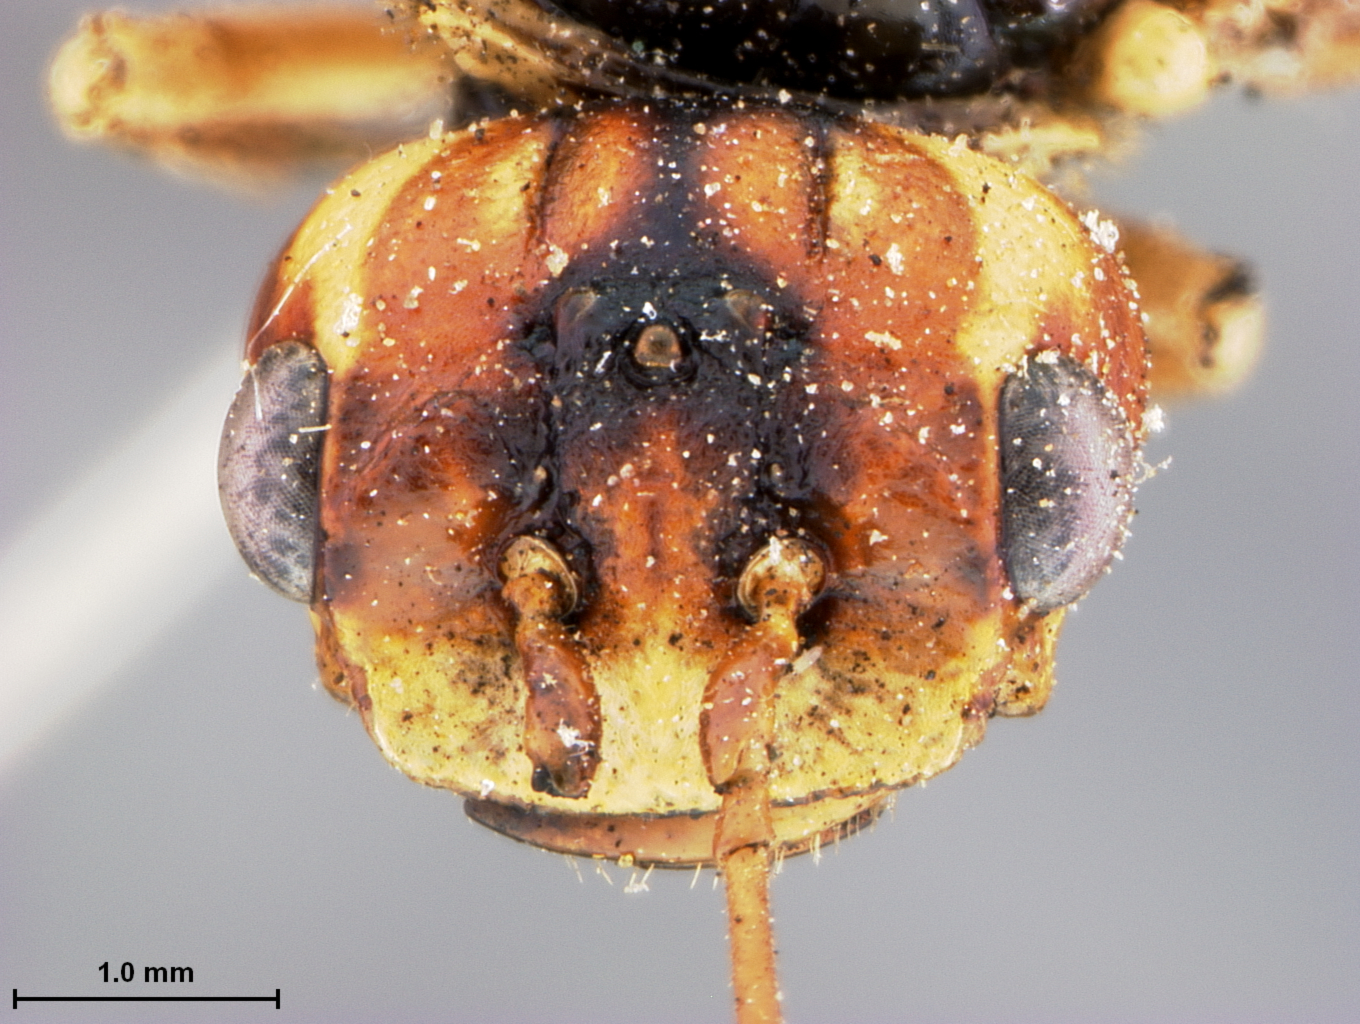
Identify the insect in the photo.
Bactroceros palachei
